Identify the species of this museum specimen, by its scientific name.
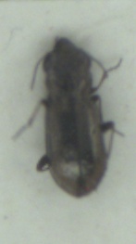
Notiophilus biguttatus
